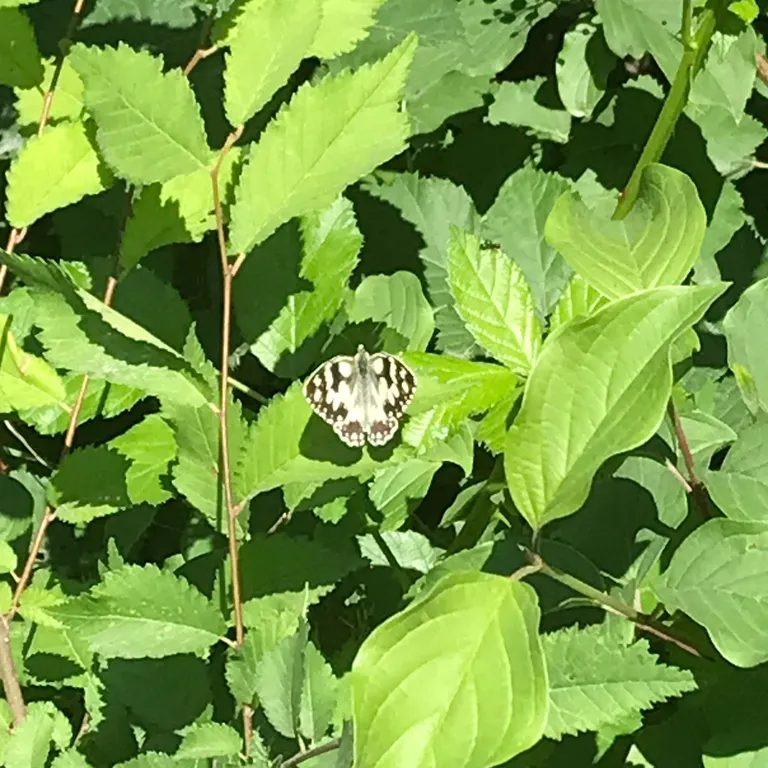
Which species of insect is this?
Melanargia galathea
